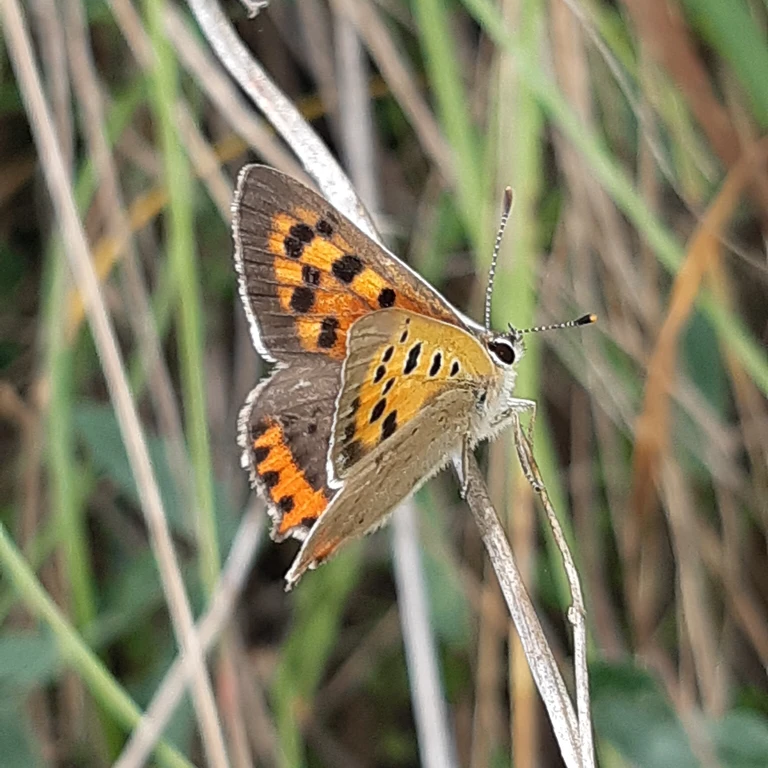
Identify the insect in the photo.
Lycaena phlaeas
